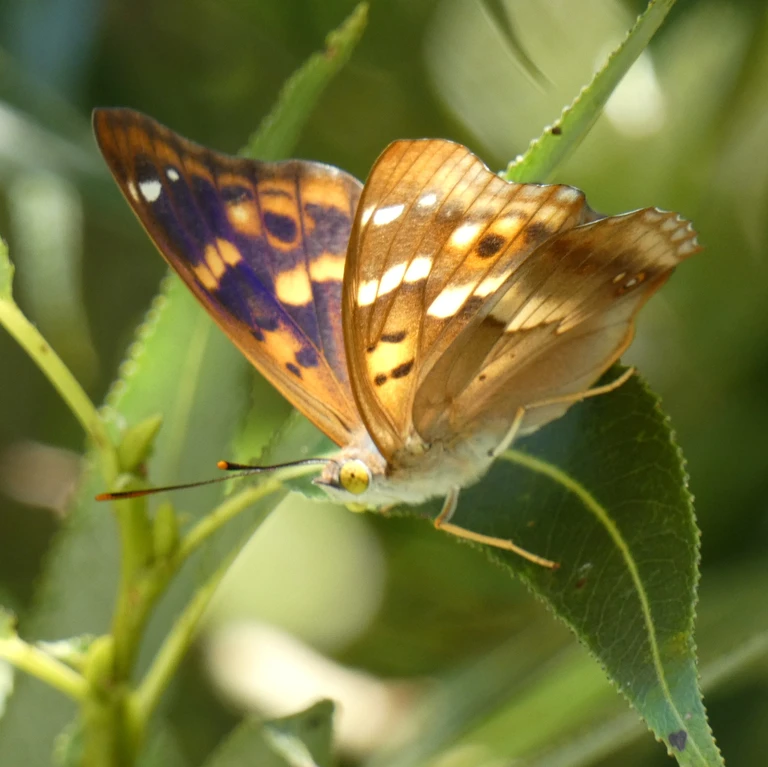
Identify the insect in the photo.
Apatura ilia
